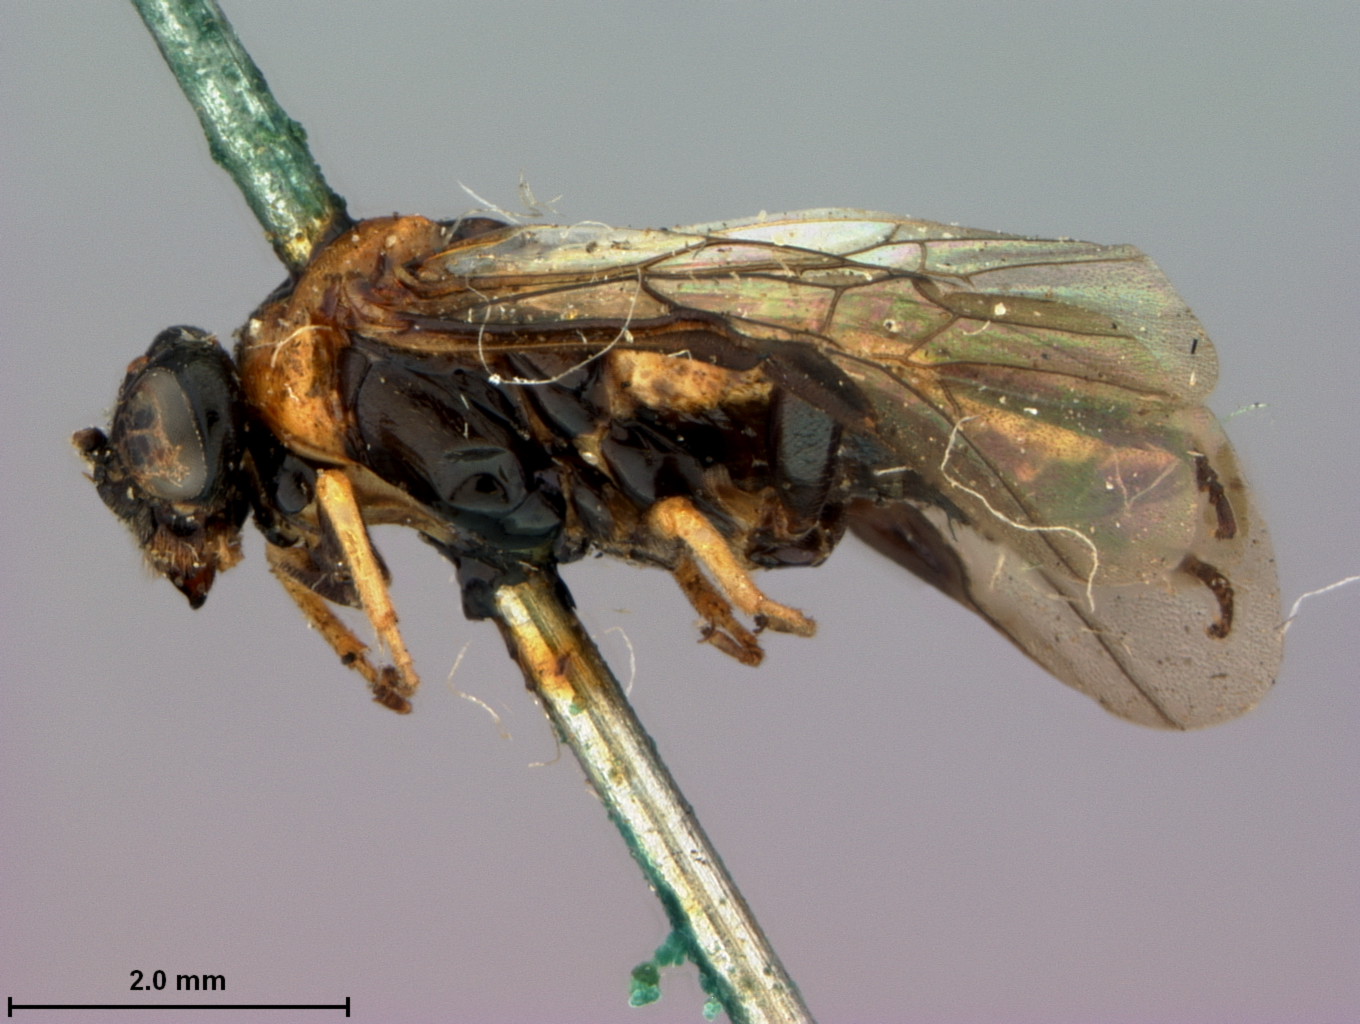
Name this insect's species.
Schizocerus lineatus
